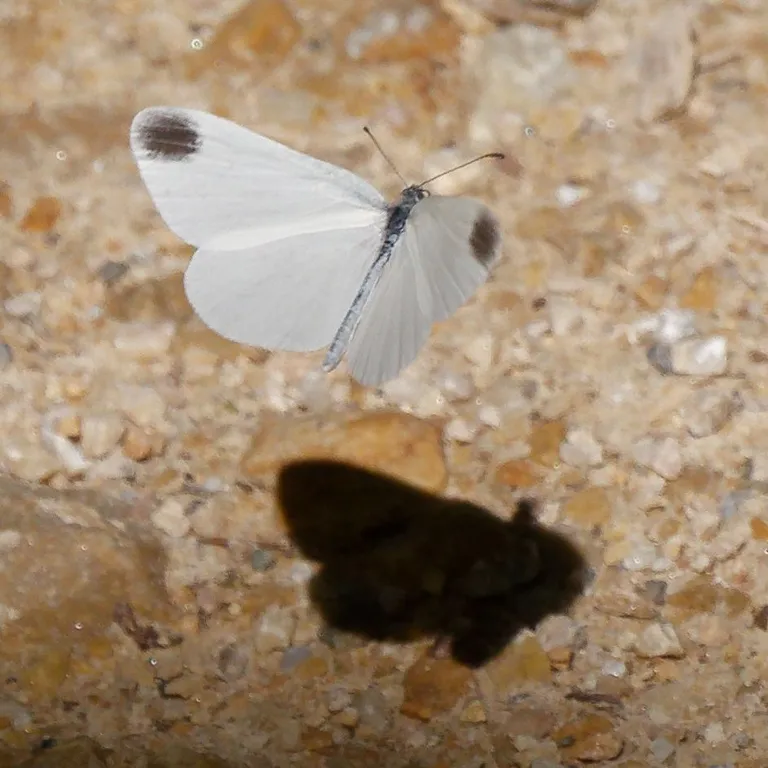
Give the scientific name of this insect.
Leptidea sinapis/juvernica
